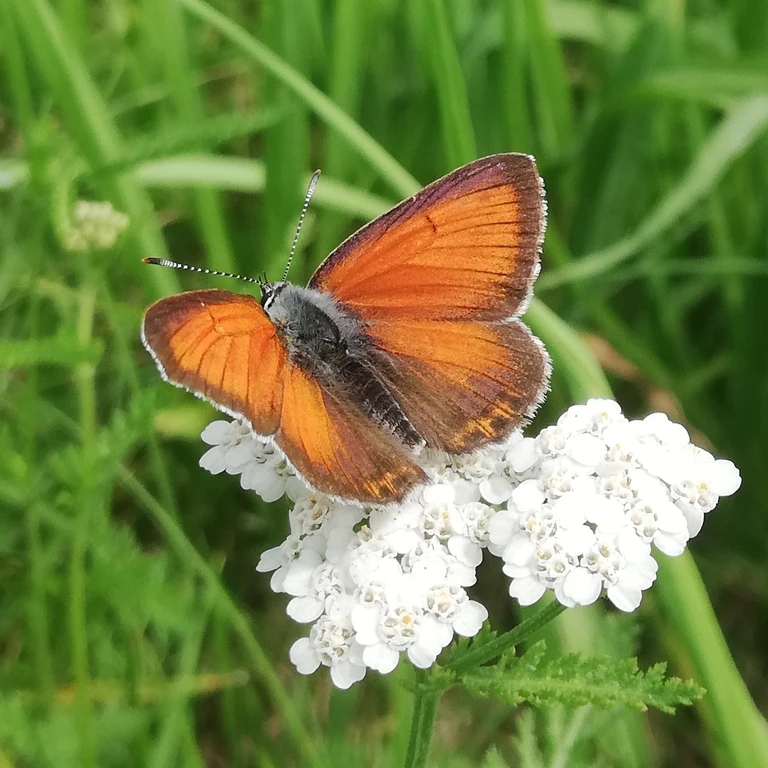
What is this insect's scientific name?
Lycaena hippothoe (also Palaeochrysophanus hippothoe)
